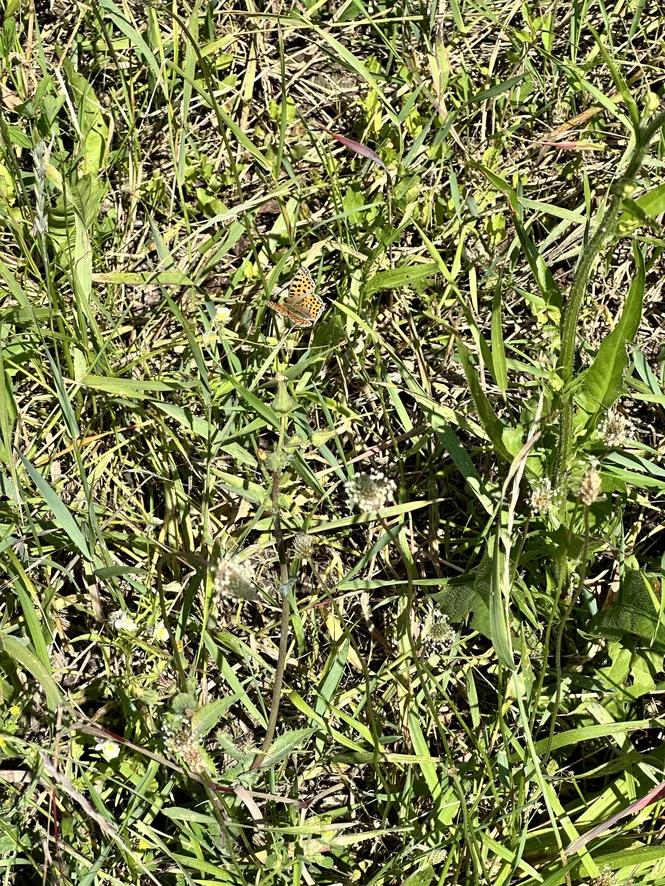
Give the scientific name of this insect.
Issoria lathonia
